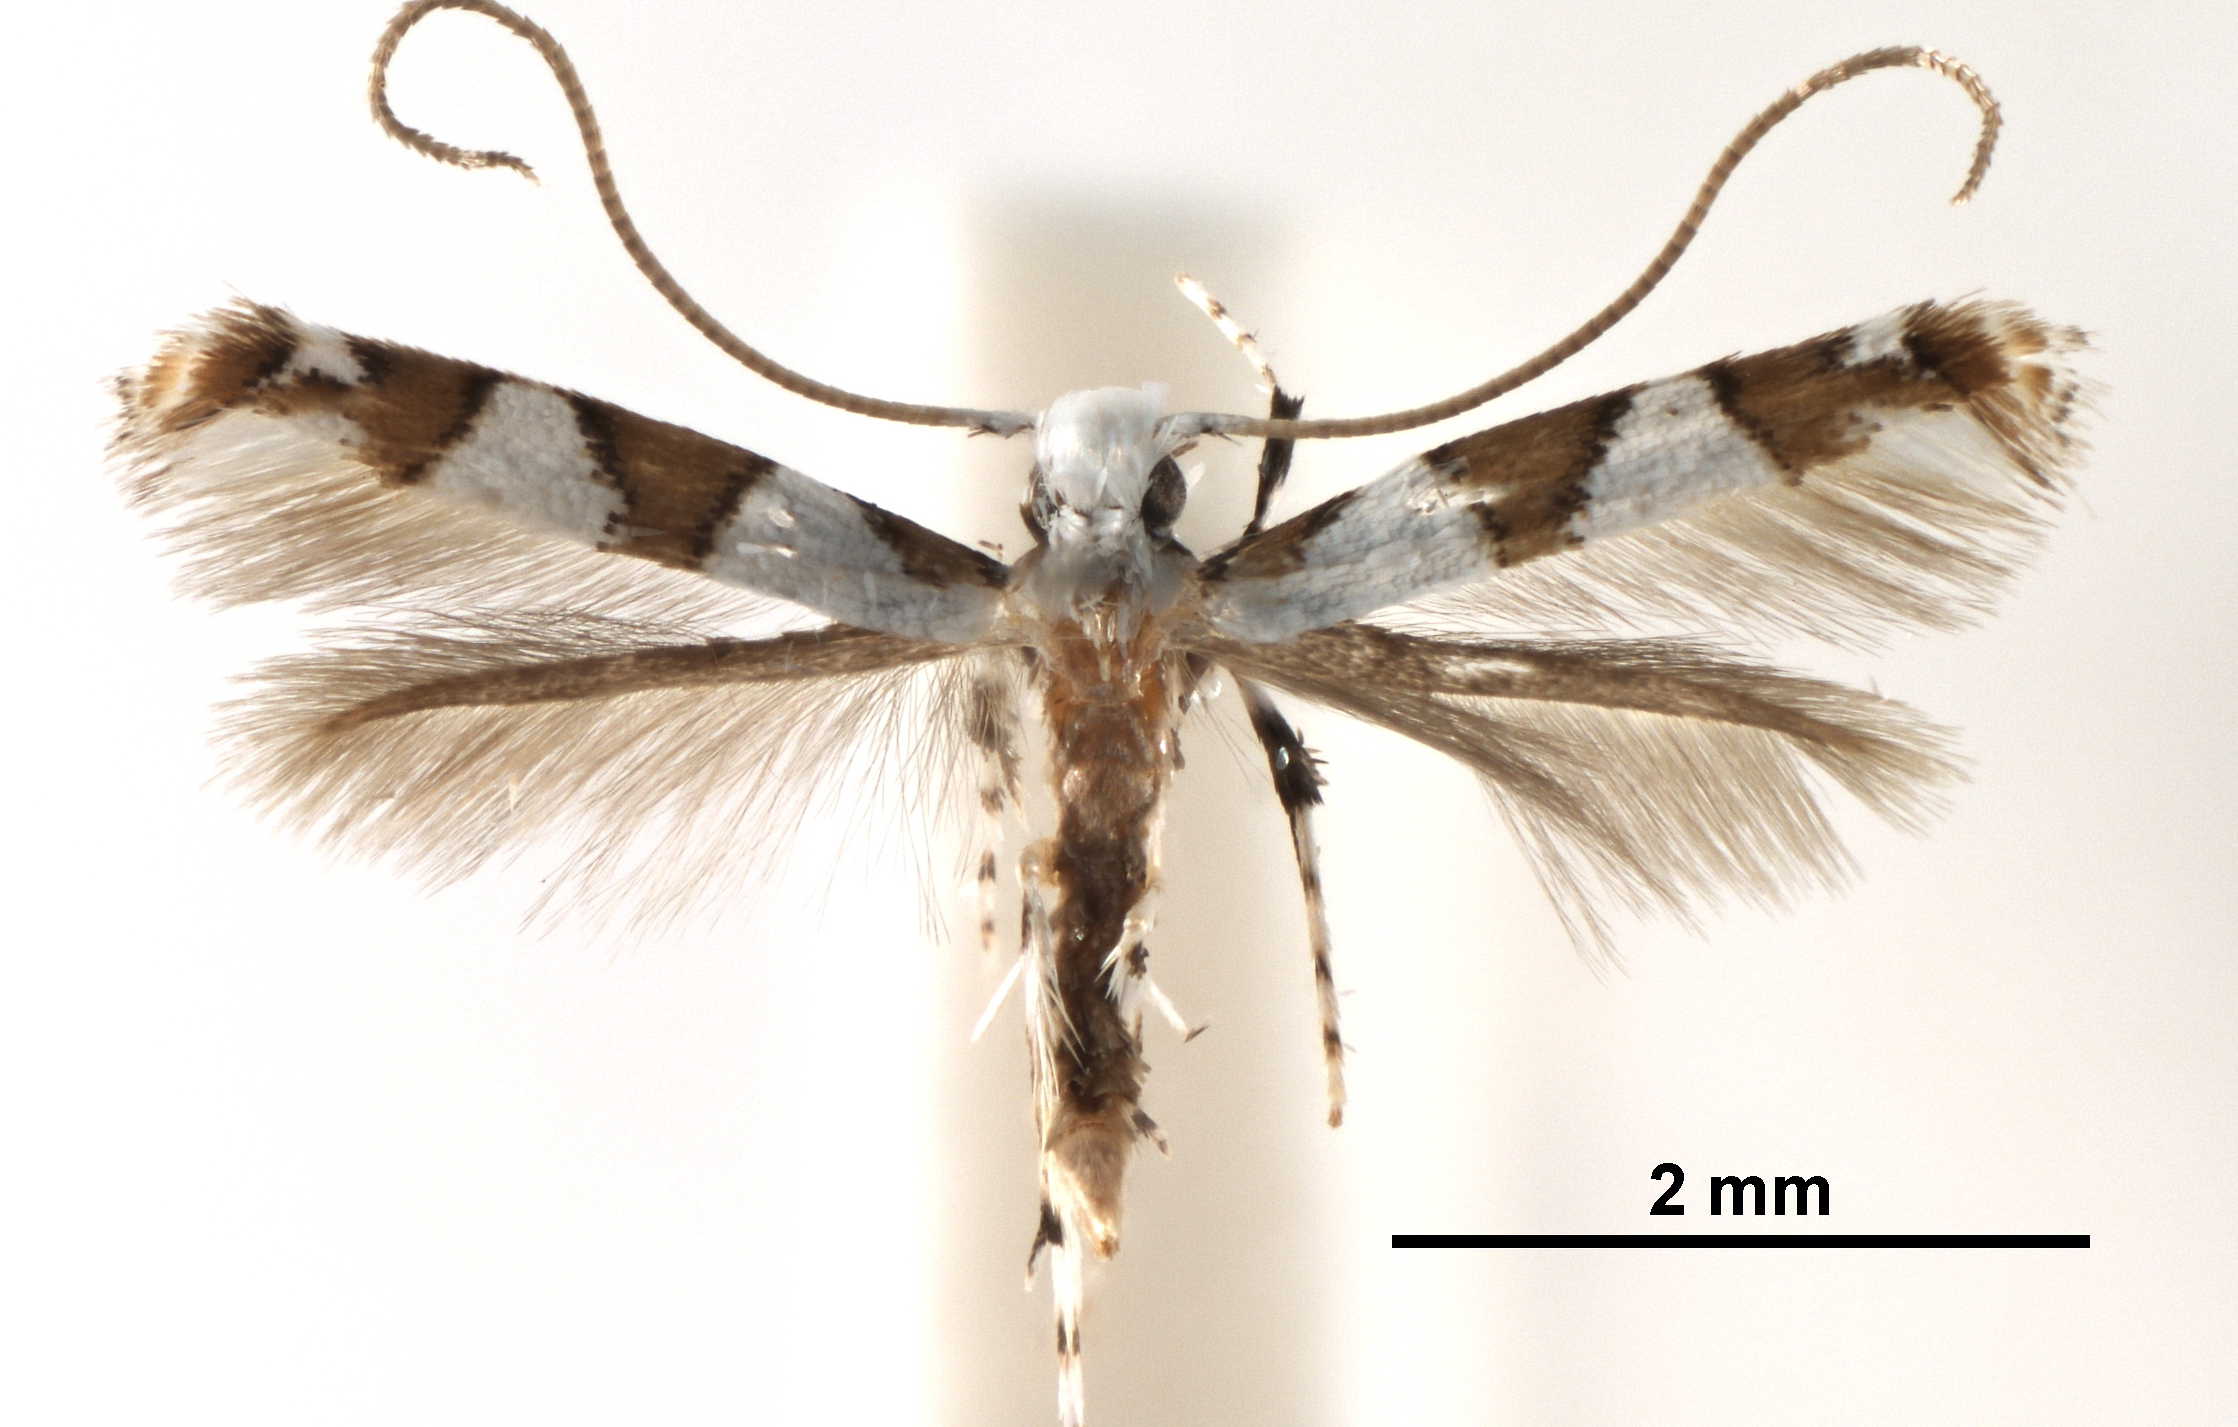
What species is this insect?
Acrocercops ipomoeae
